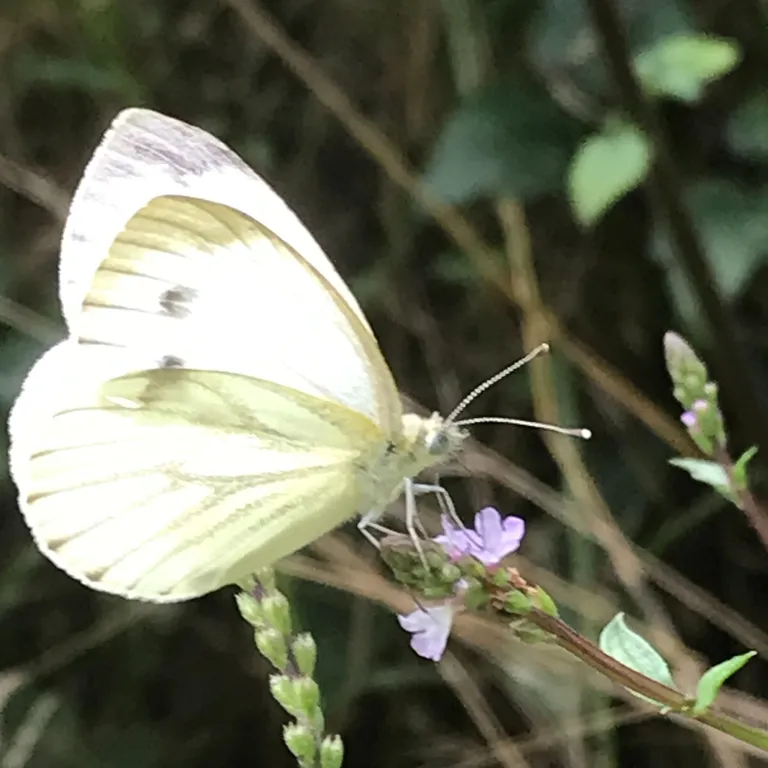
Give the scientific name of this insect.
Pieris napi
